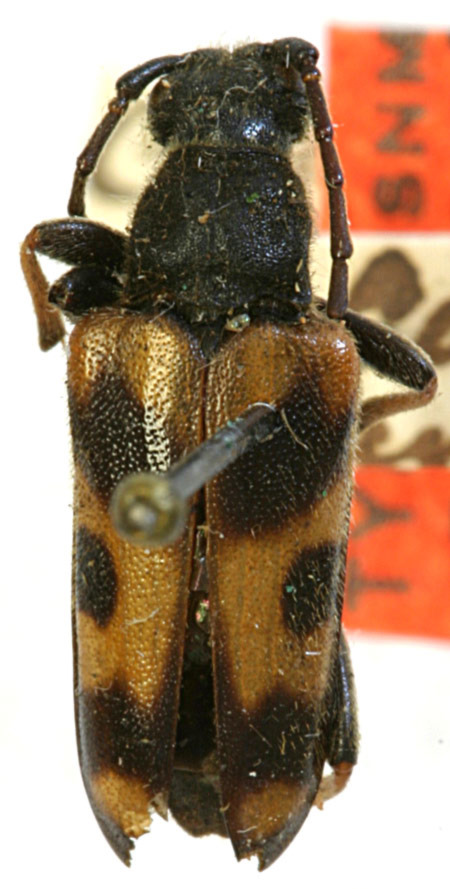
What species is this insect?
Xestoleptura tibialis (also Xestoleptura columbica)
